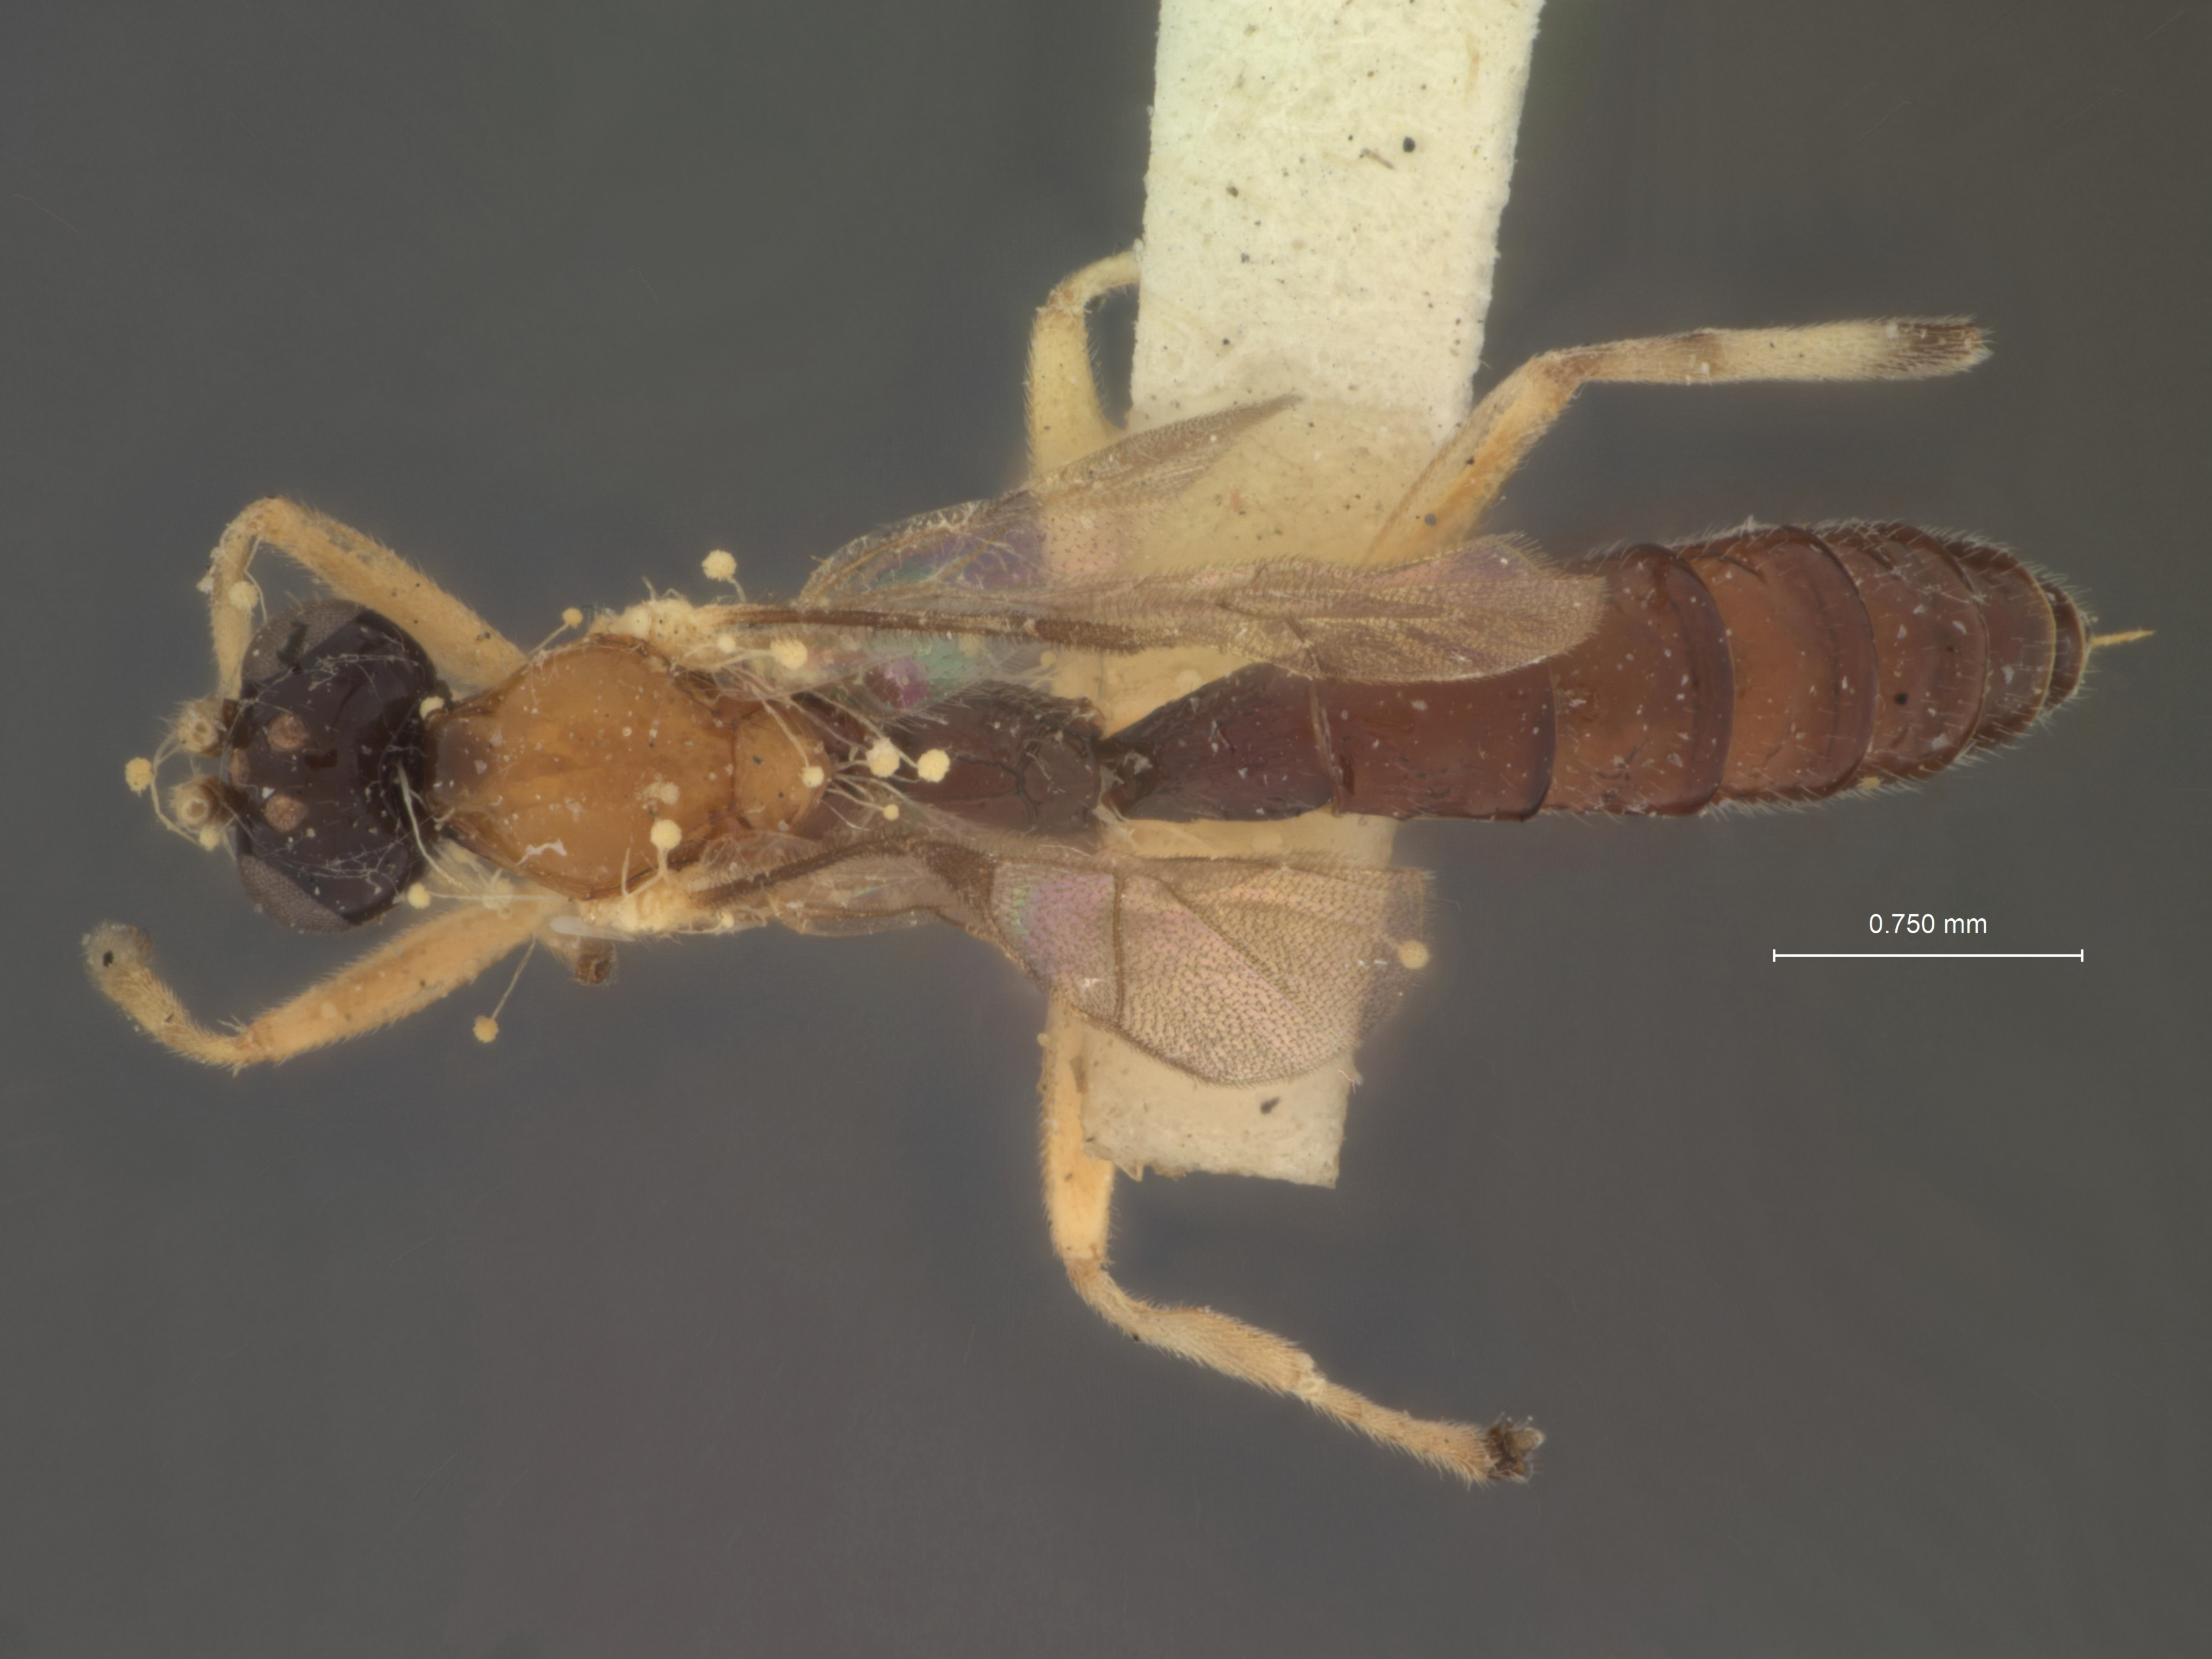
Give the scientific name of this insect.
Colpomeria mellithorax
